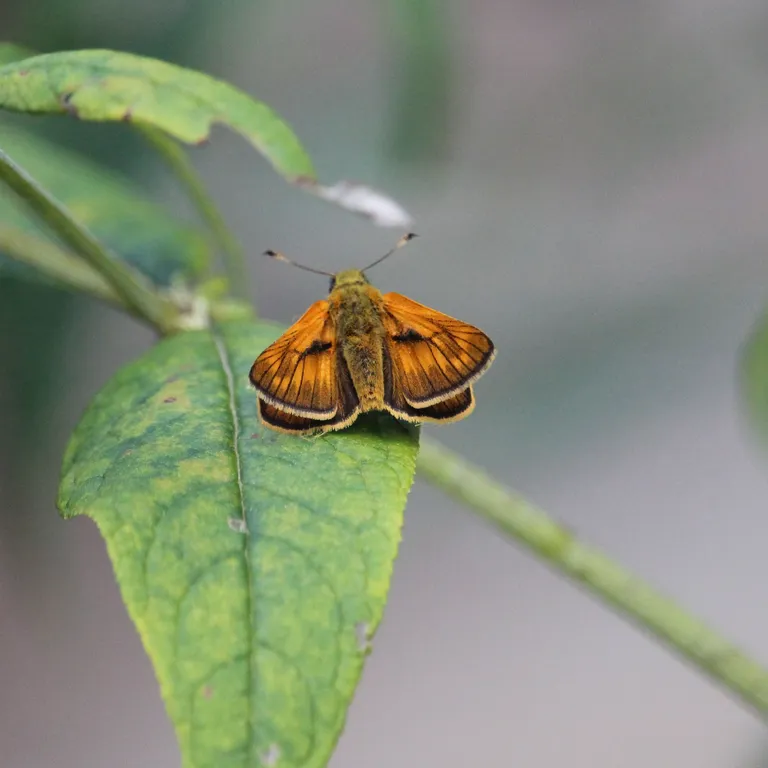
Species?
Ochlodes sylvanus (also Ochlodes venata)
